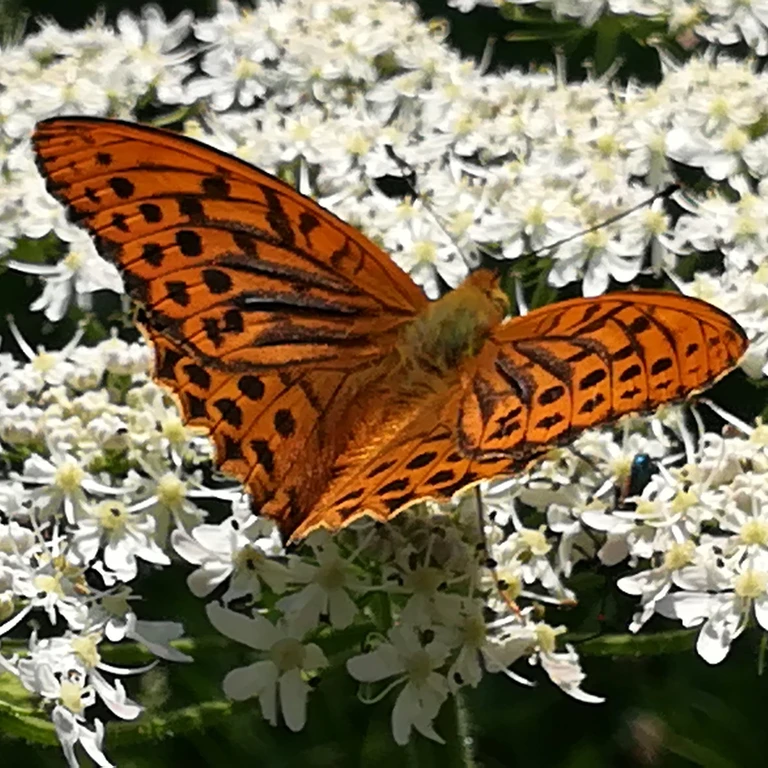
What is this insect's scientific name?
Argynnis paphia
